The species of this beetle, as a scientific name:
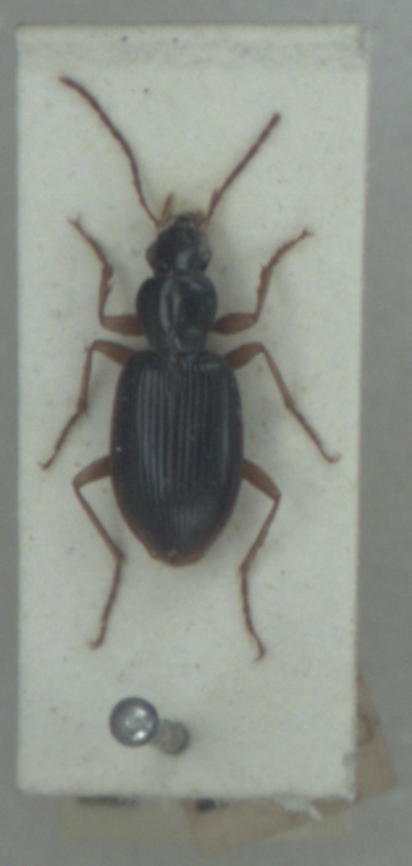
Paranchus albipes
